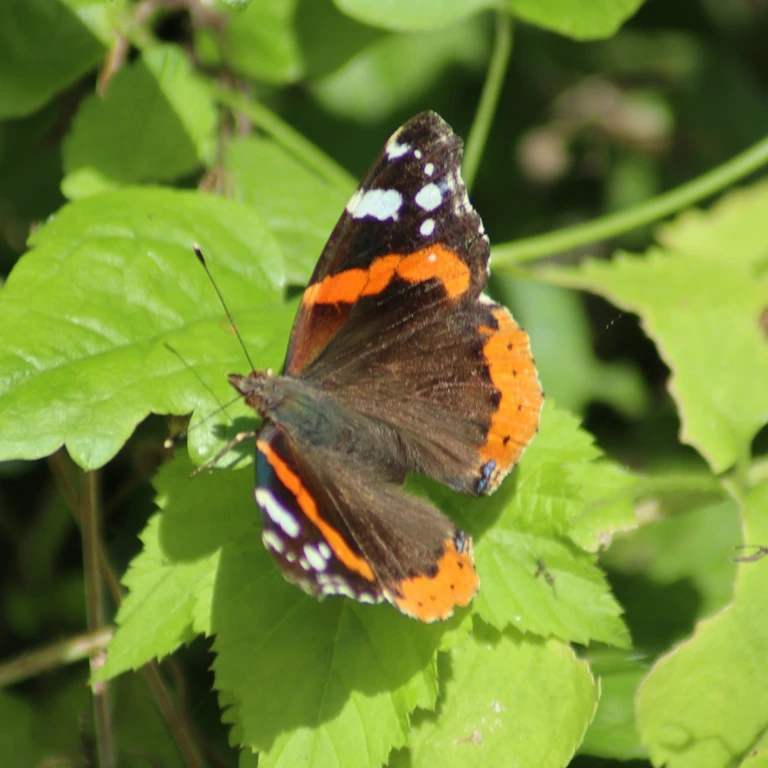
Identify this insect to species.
Vanessa atalanta
